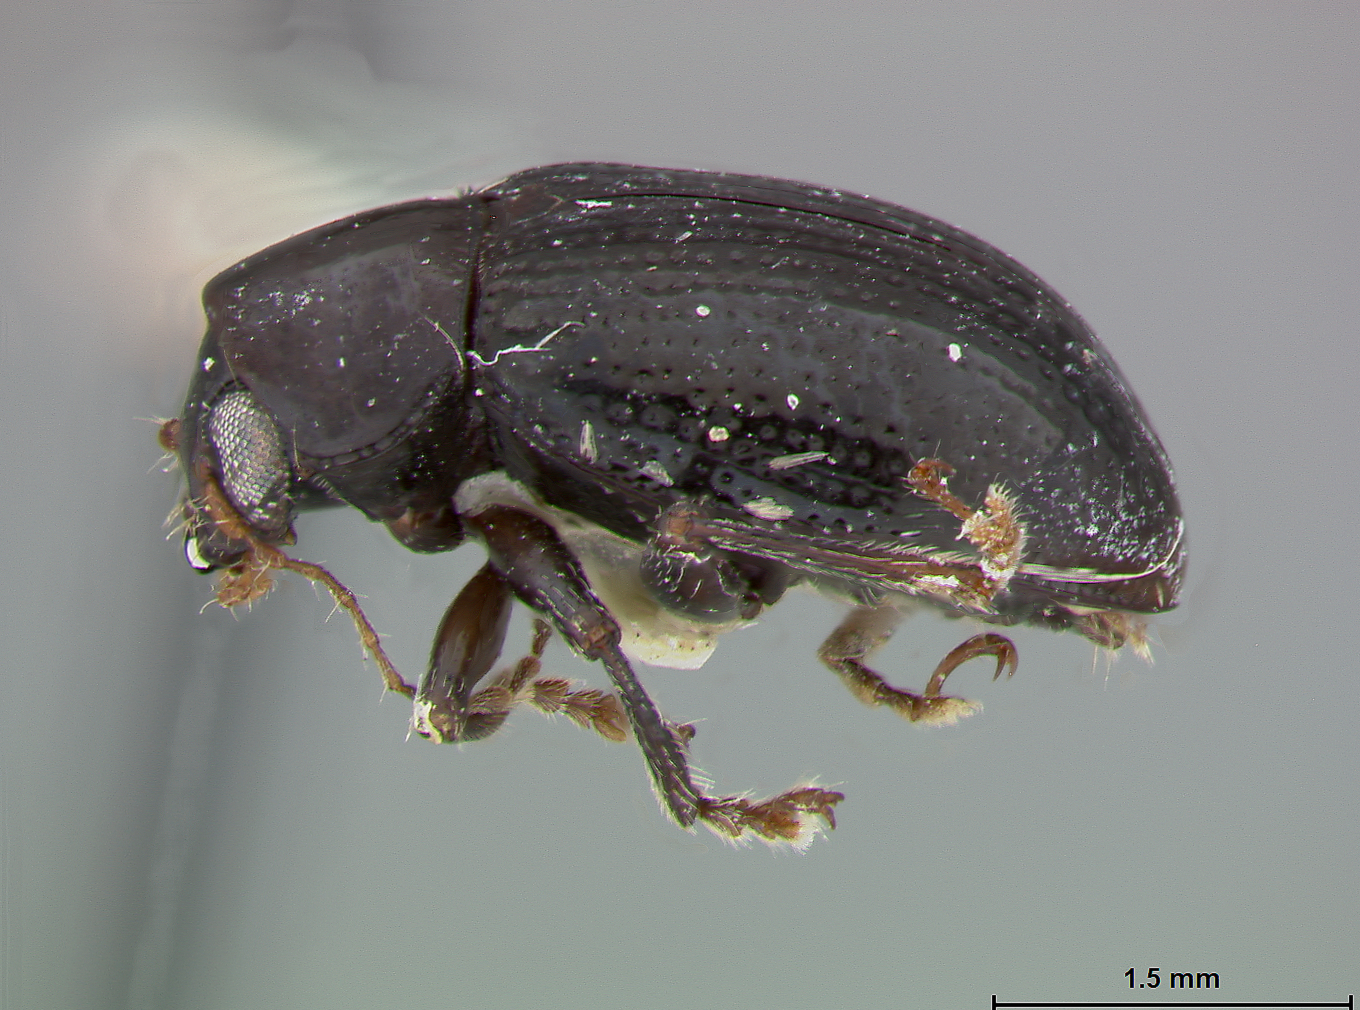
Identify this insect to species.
Metachroma schwarzi
